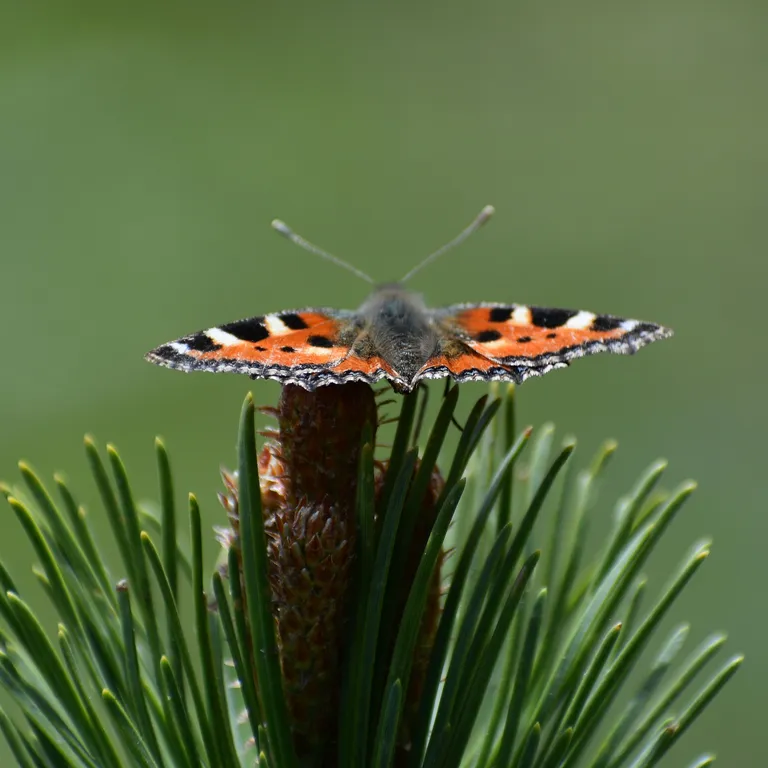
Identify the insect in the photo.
Aglais urticae
